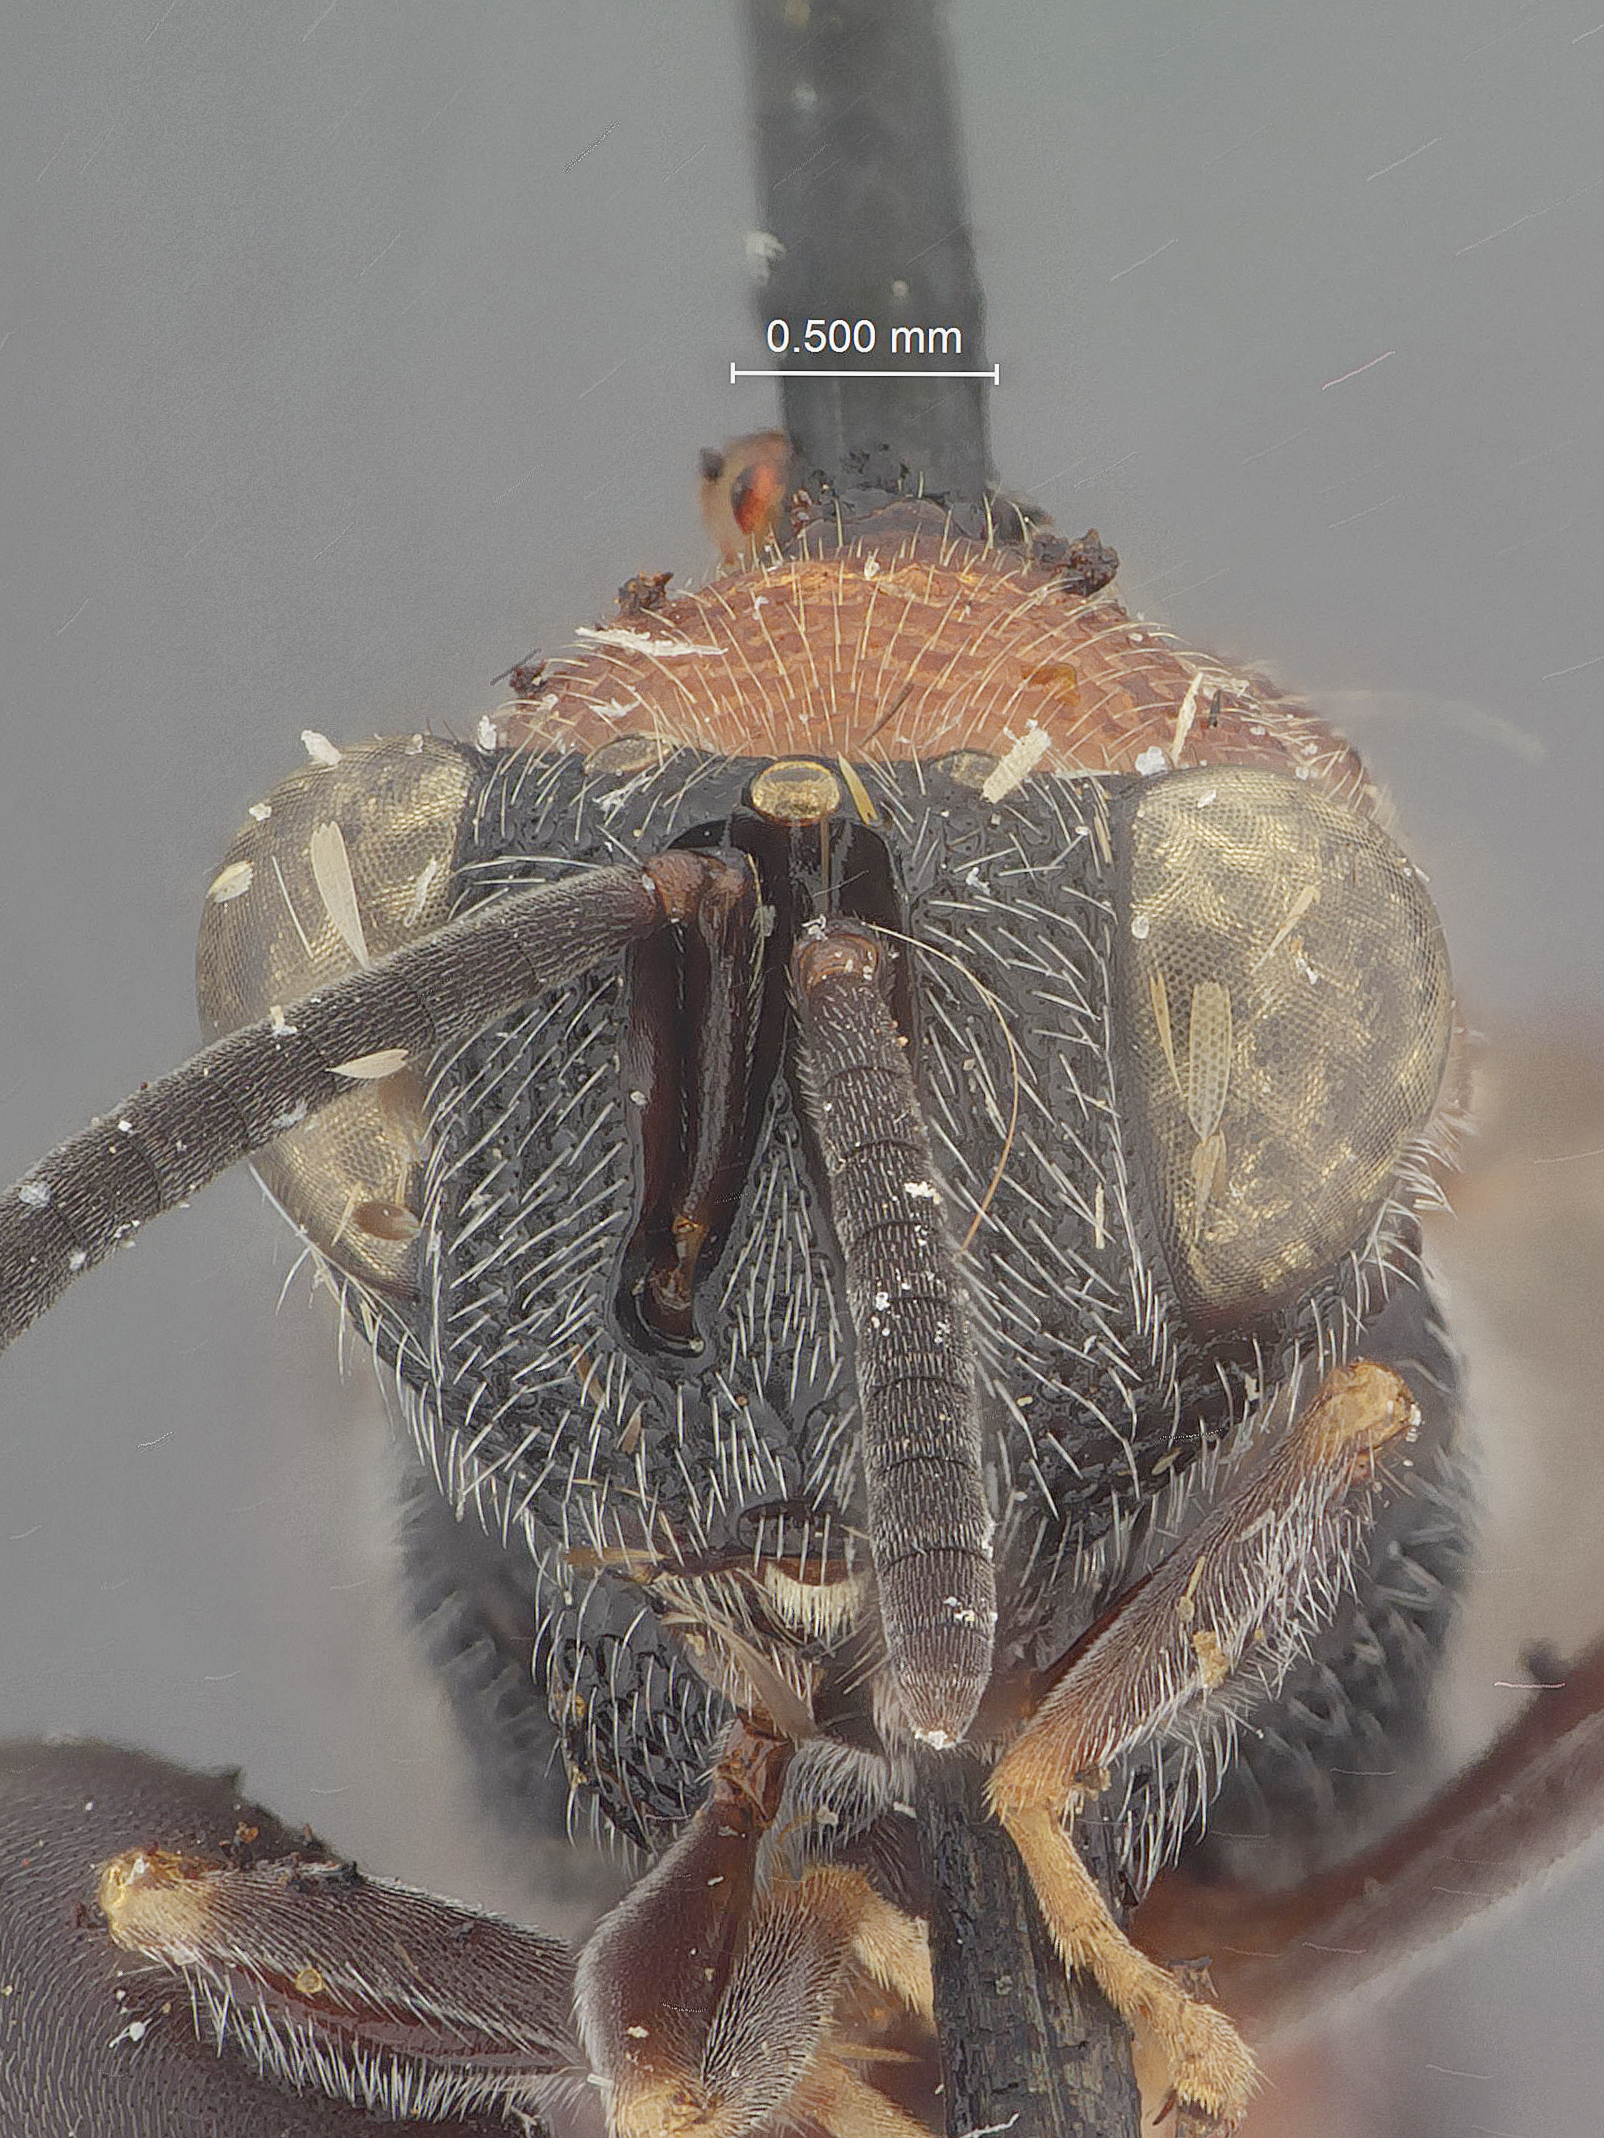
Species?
Trigonura luzonensis
